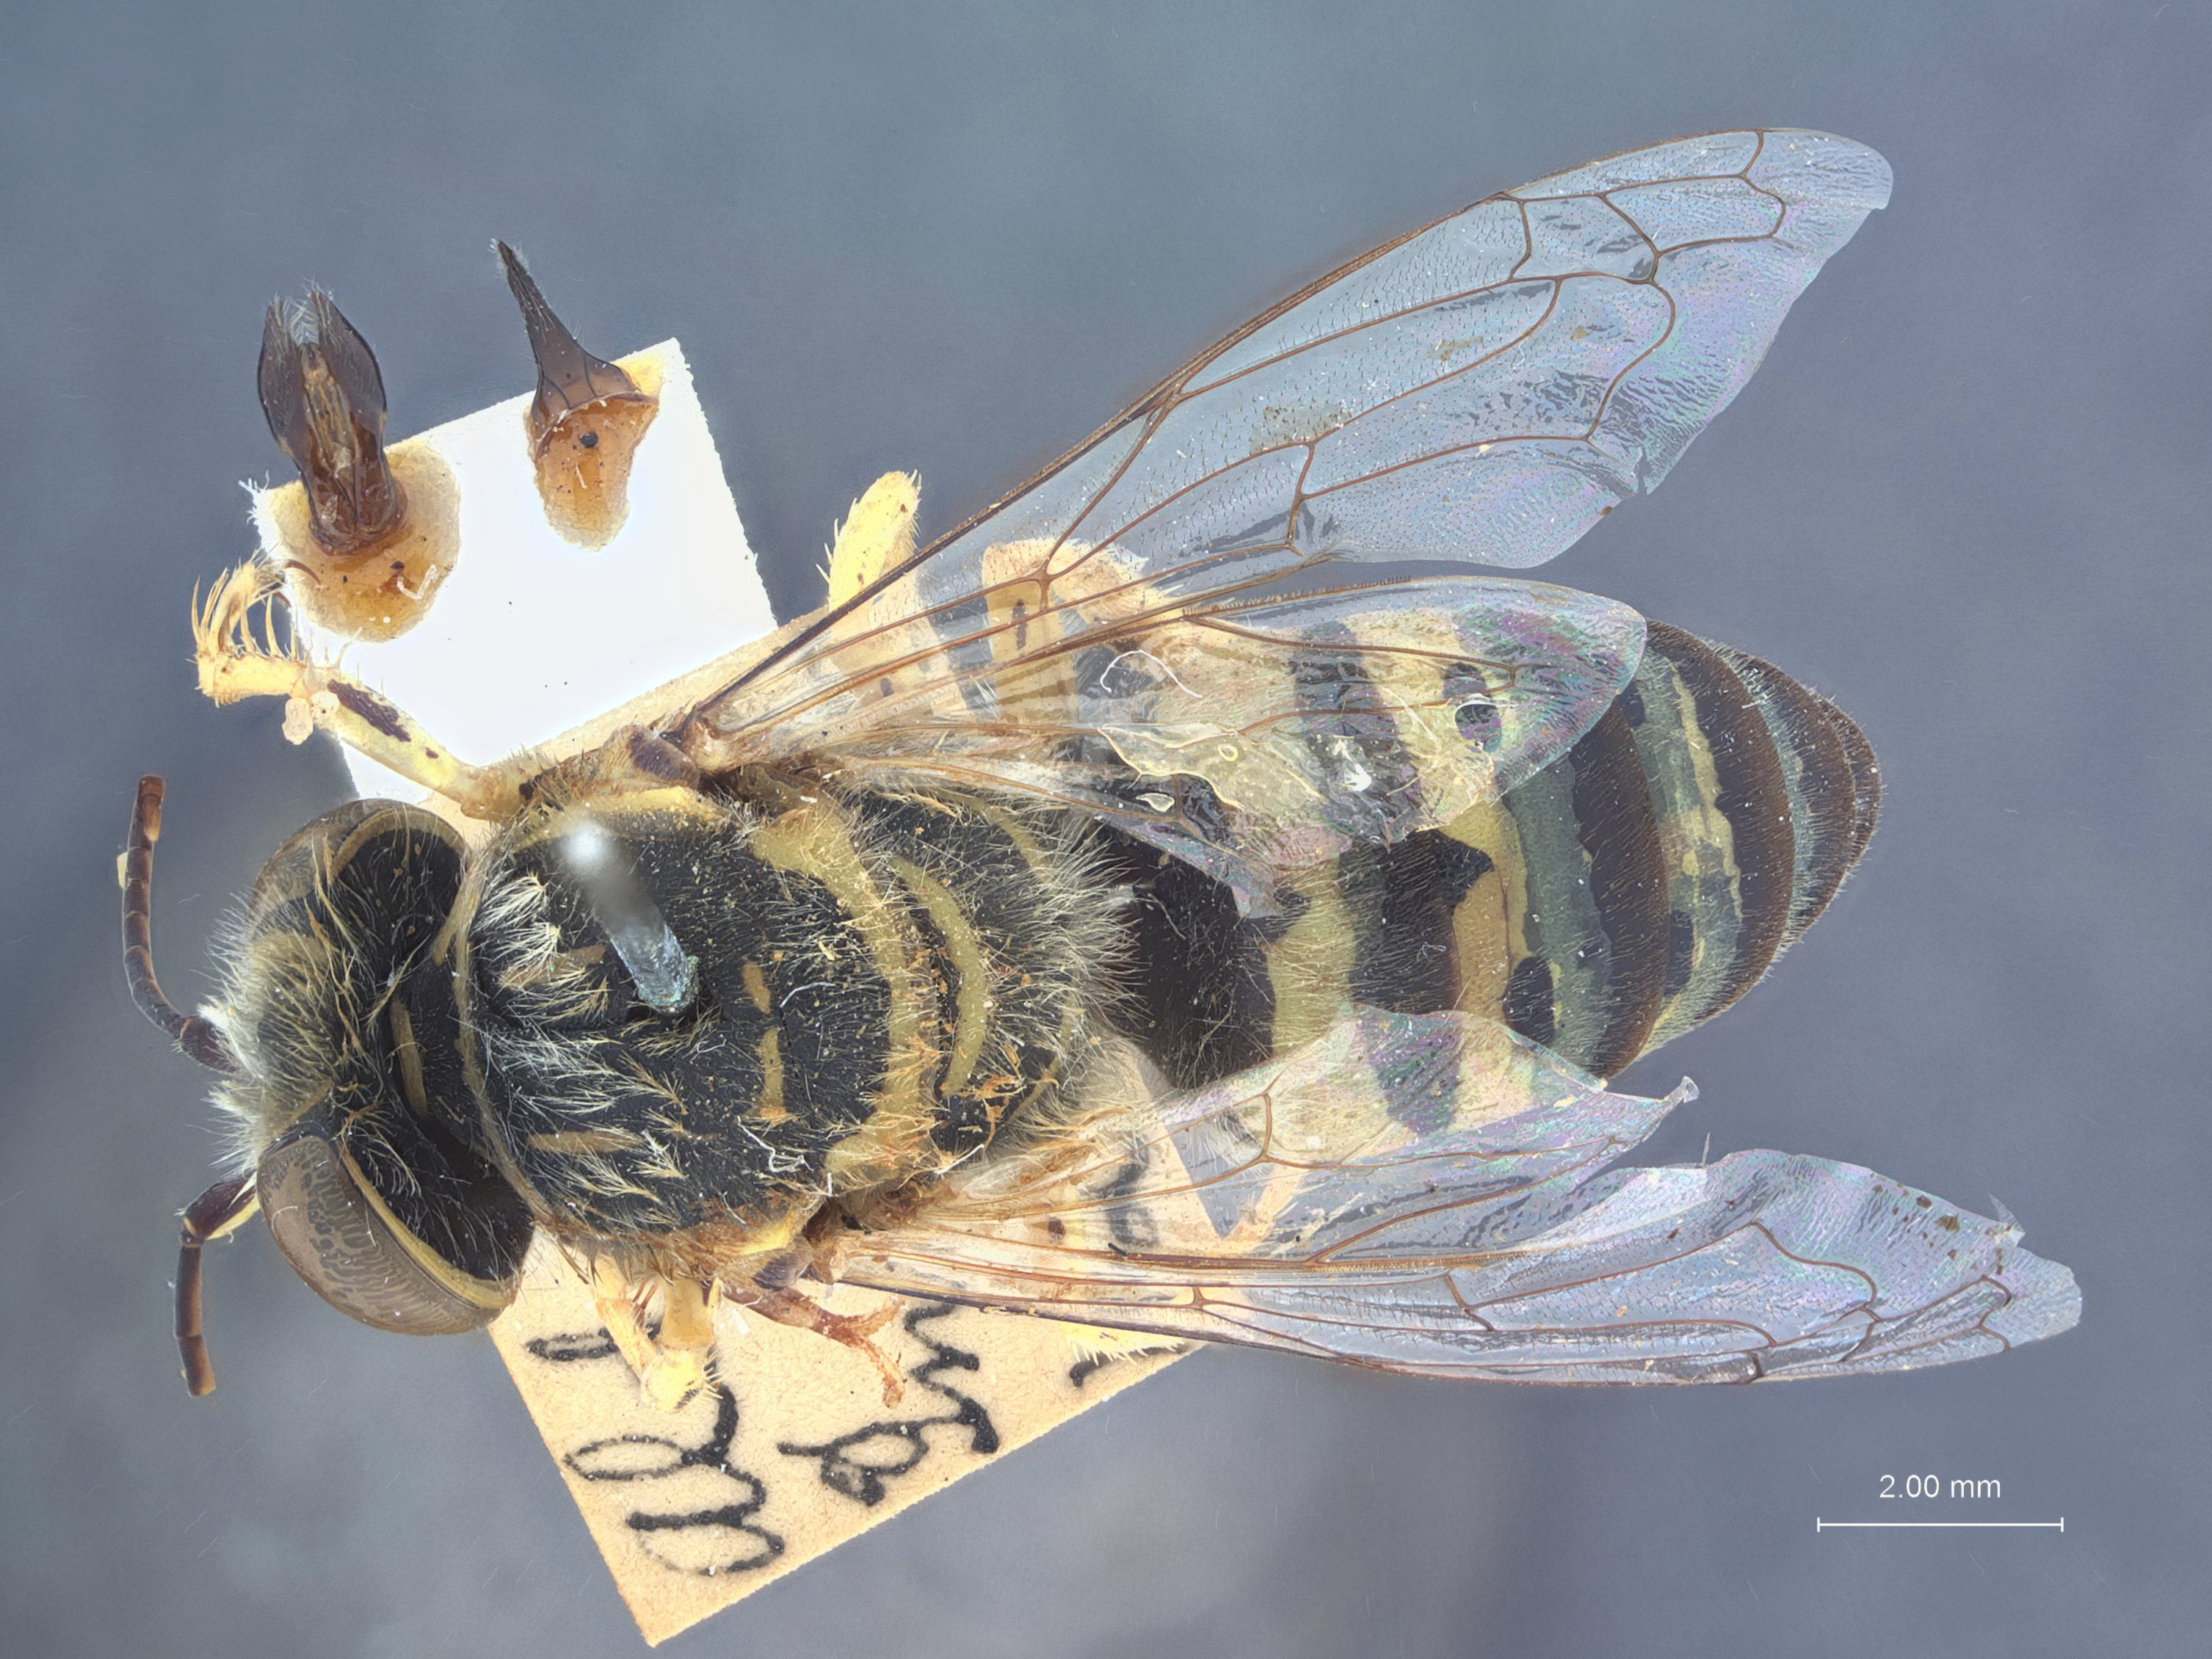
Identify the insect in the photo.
Bembix aldabra
